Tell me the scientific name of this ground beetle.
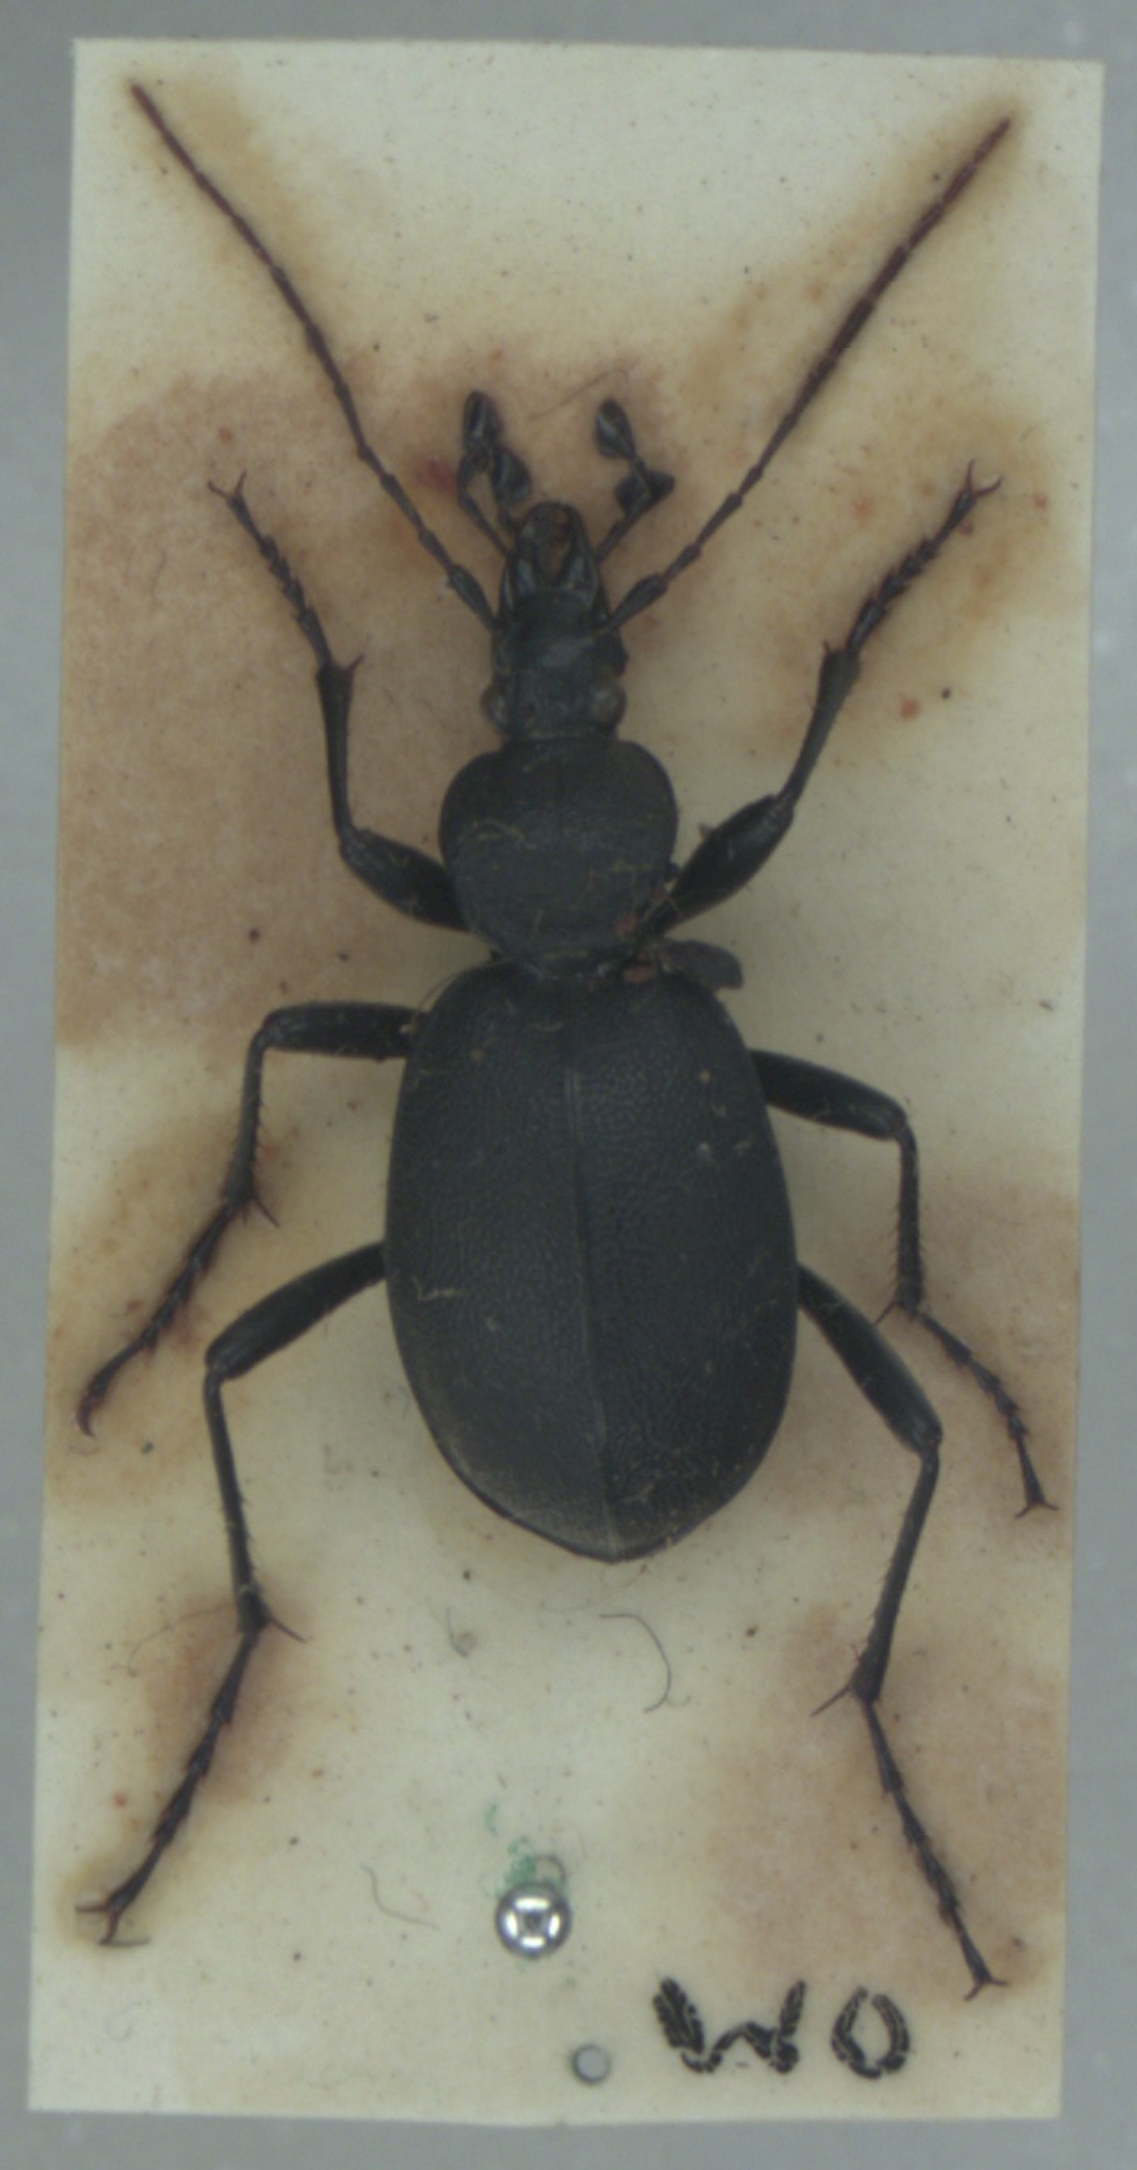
Cychrus caraboides
